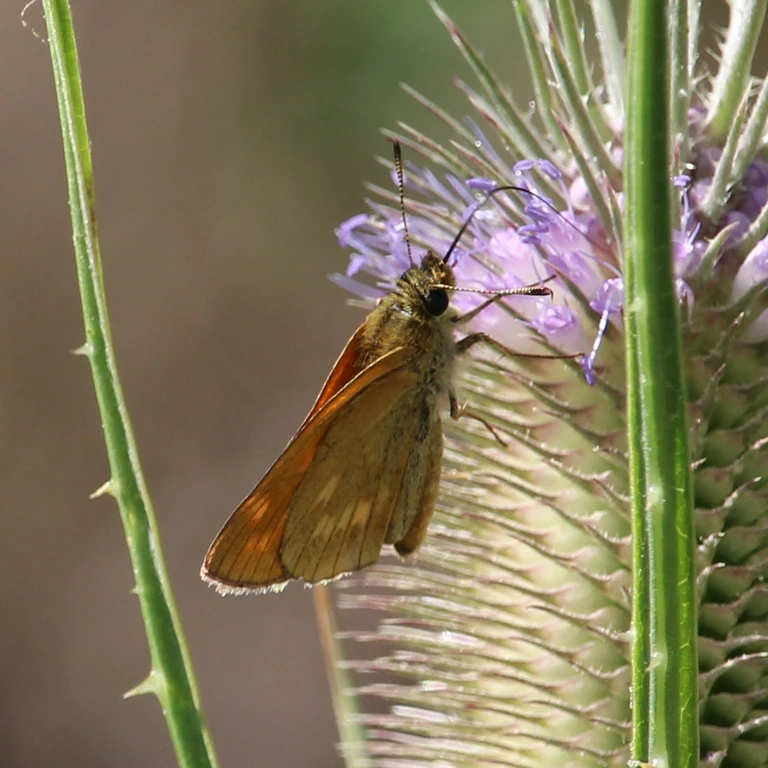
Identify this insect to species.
Ochlodes sylvanus (also Ochlodes venata)
